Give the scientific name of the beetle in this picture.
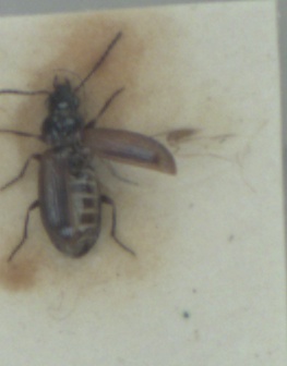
Dicheirotrichus cognatus
